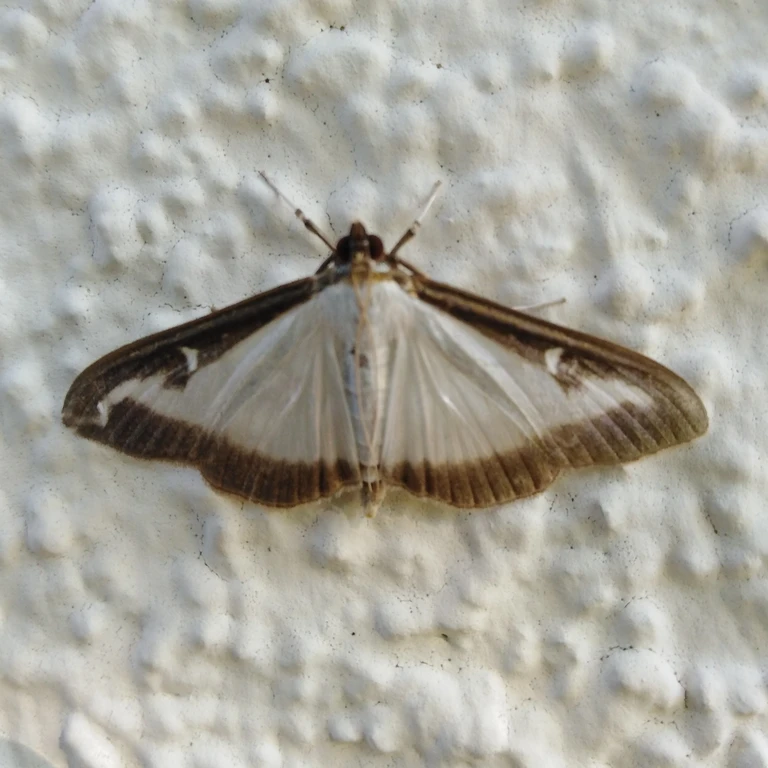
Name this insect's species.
Cydalima perspectalis
